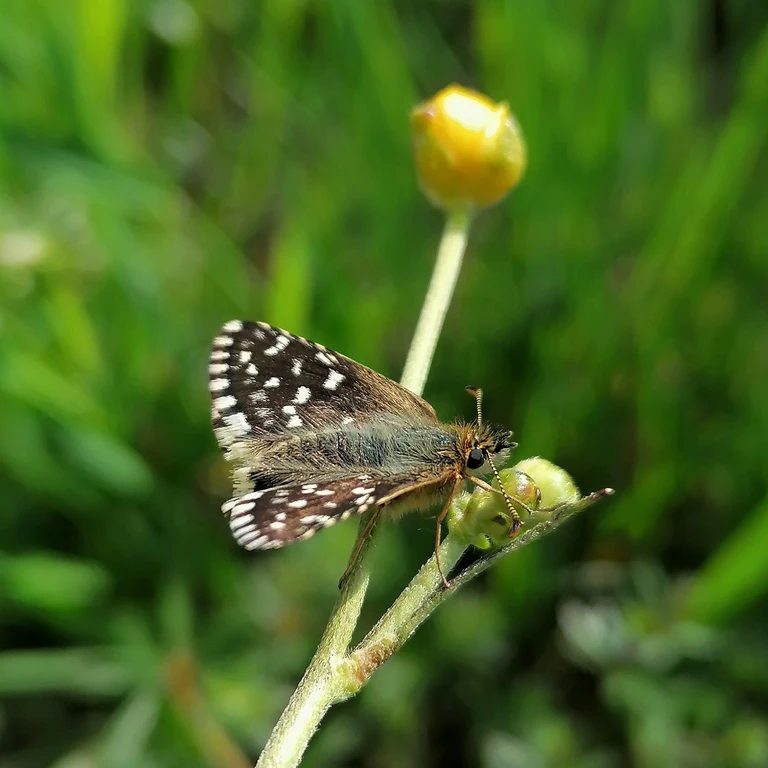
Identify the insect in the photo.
Pyrgus malvae
